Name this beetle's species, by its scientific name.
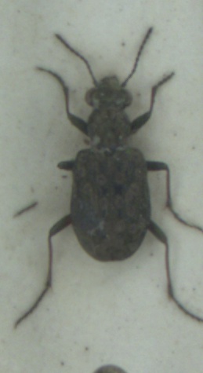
Elaphrus riparius
